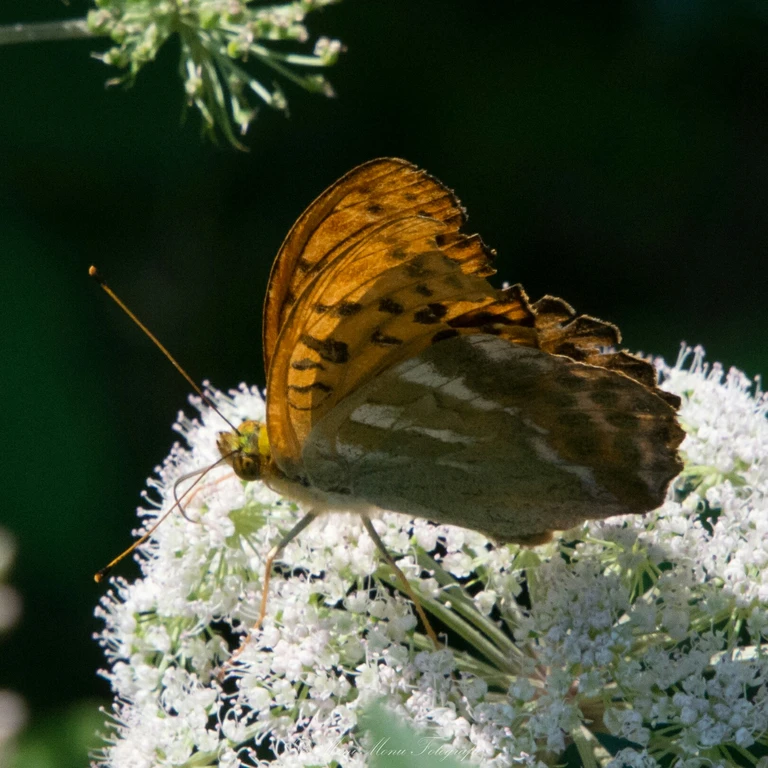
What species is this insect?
Argynnis paphia
